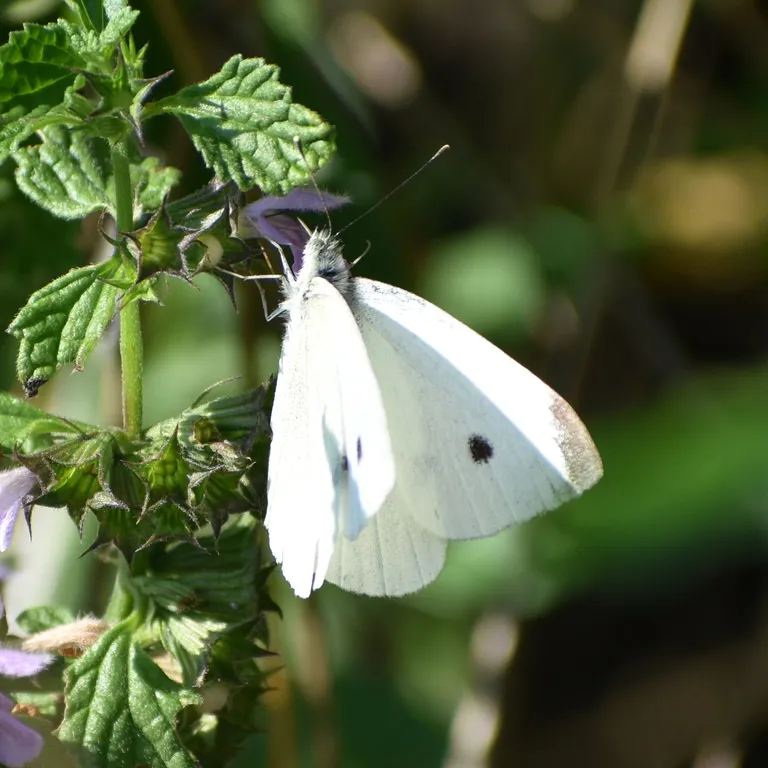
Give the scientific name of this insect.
Pieris rapae
